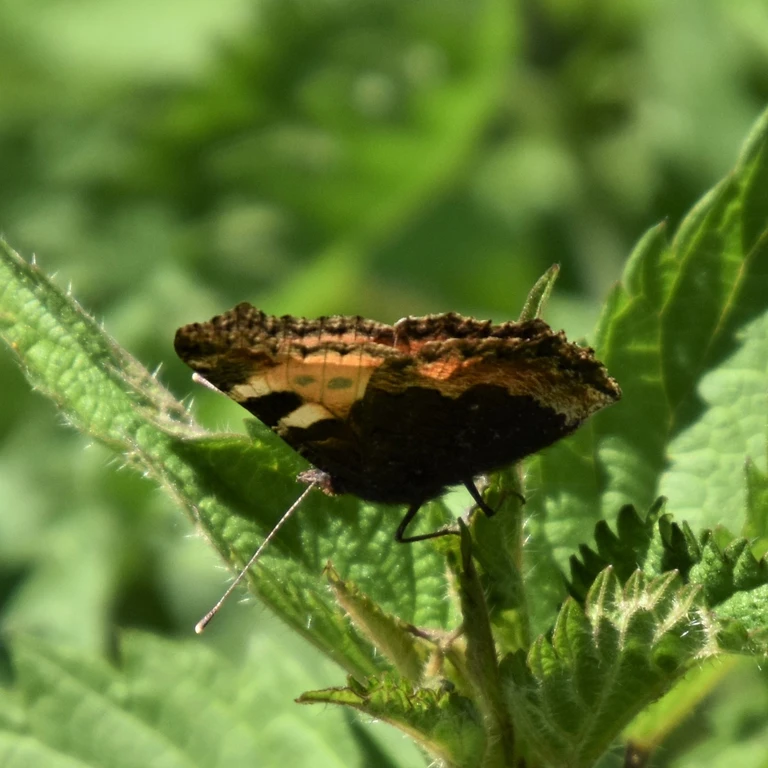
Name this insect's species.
Aglais urticae
